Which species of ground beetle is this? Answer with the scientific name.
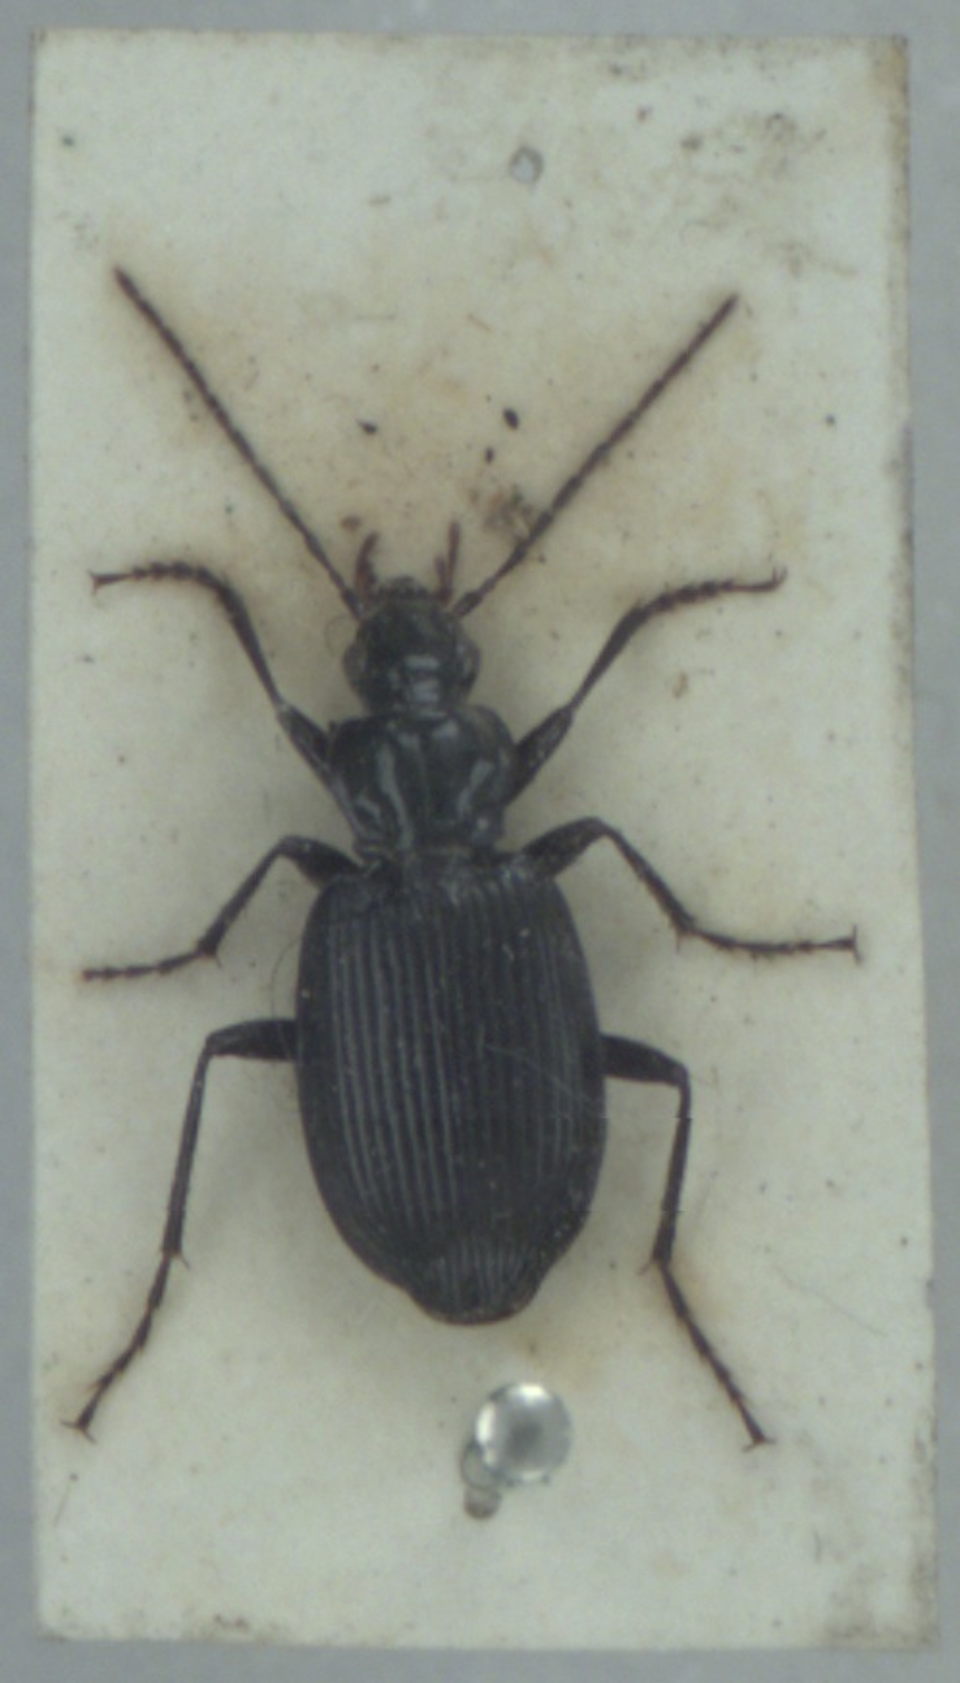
Platynus assimilis
